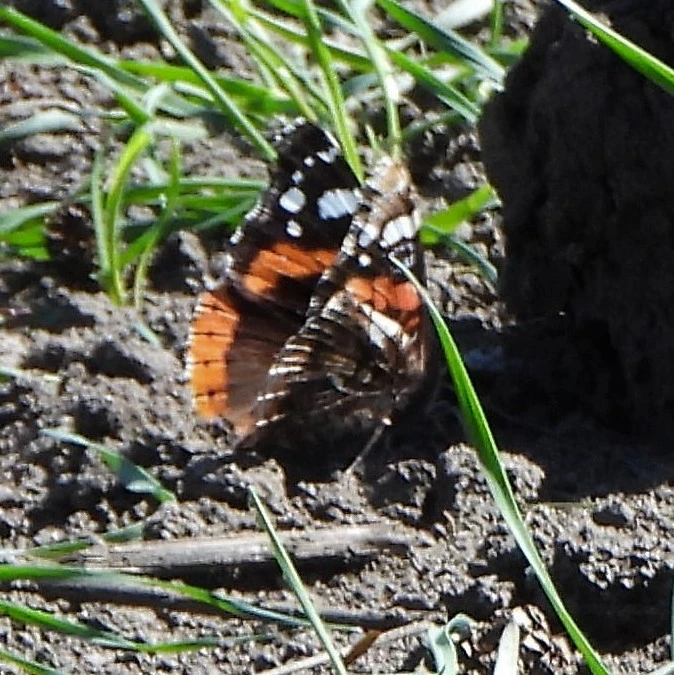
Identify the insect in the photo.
Vanessa atalanta
